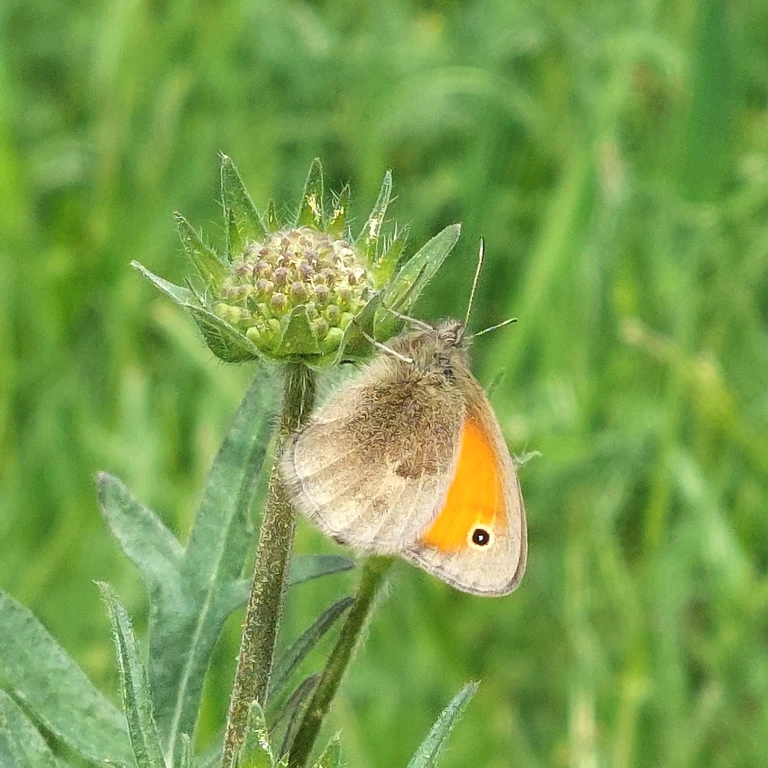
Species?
Coenonympha pamphilus
